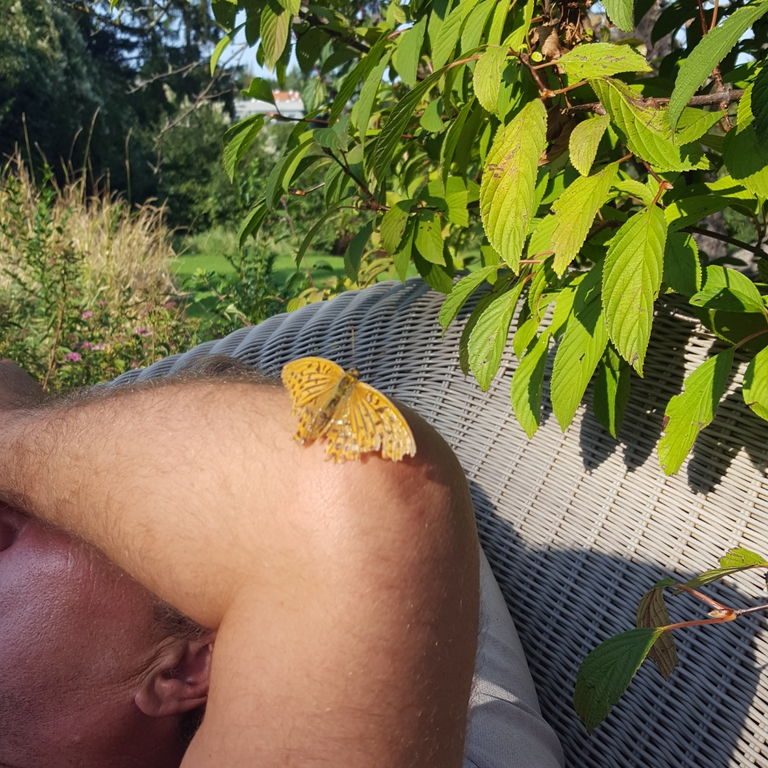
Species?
Argynnis paphia
